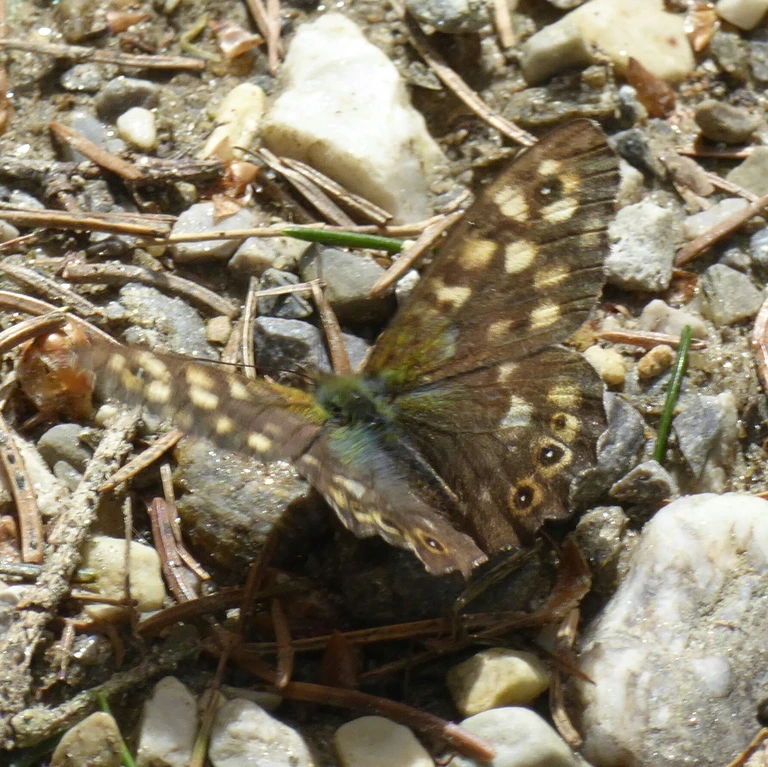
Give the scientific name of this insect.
Pararge aegeria
